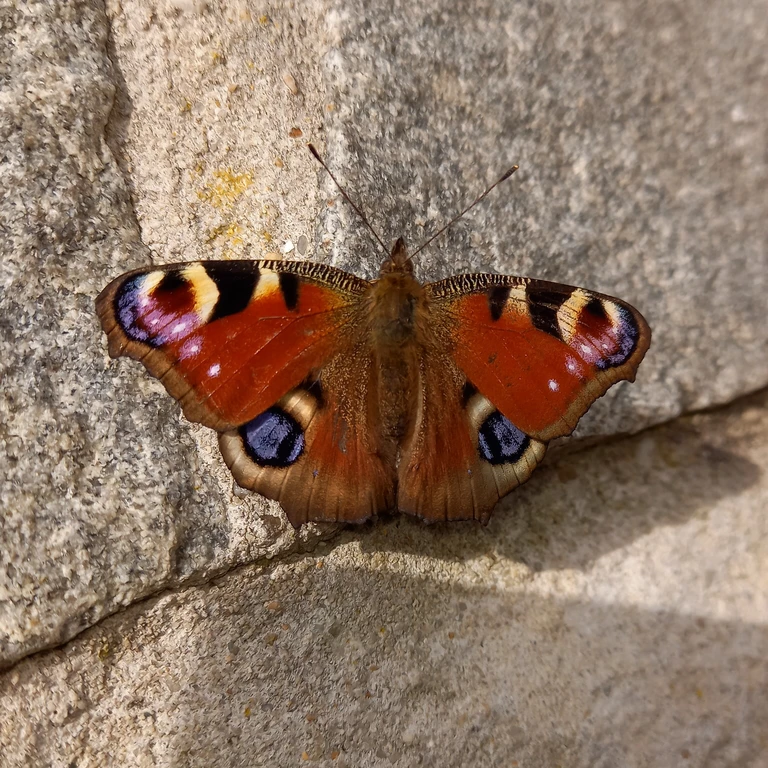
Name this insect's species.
Aglais io
